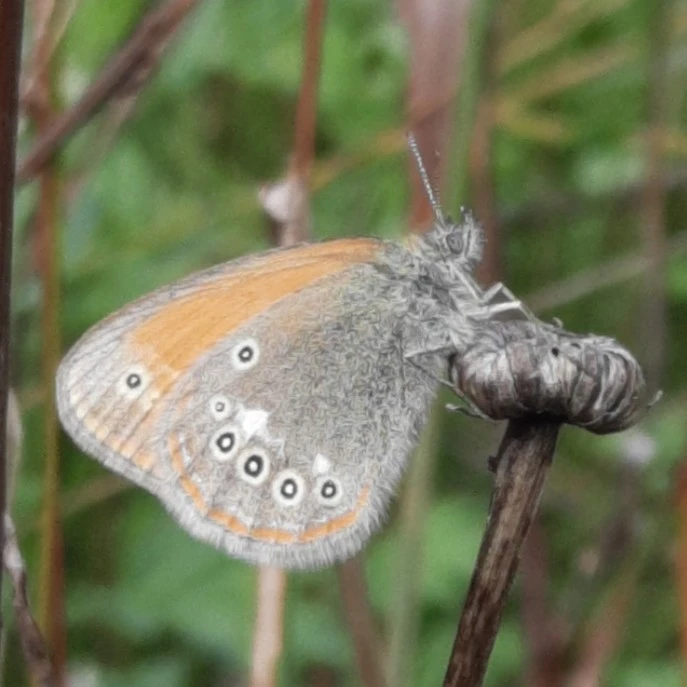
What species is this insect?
Coenonympha glycerion (also Coenonympha iphis)
